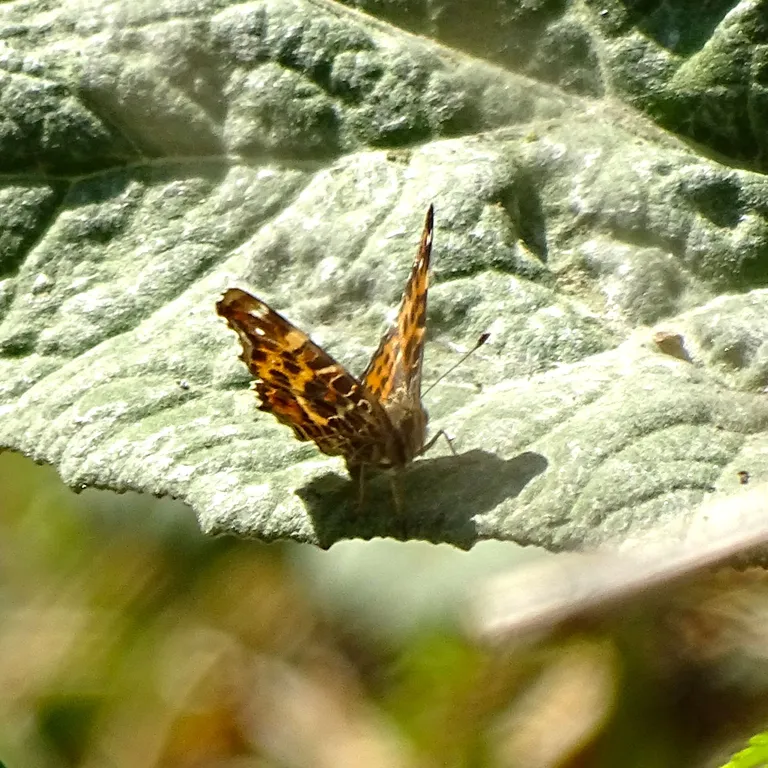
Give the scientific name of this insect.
Araschnia levana
